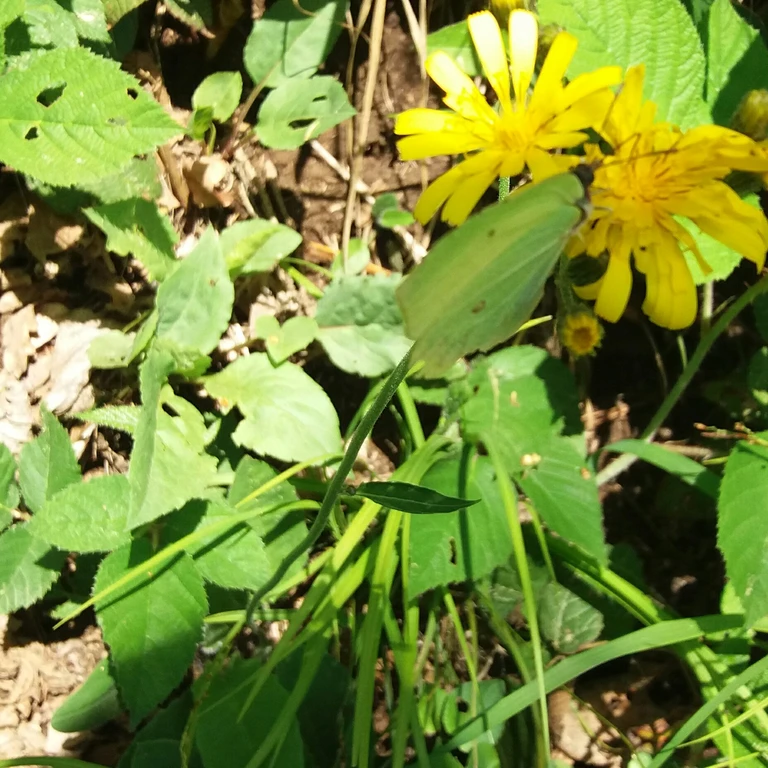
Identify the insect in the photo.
Gonepteryx rhamni
